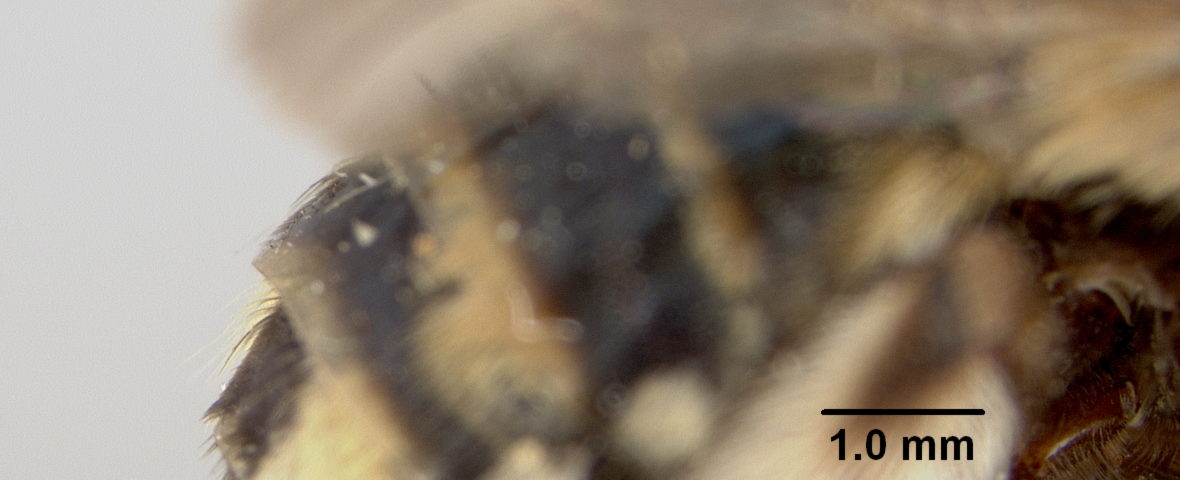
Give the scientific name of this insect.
Florilegus purpurascens
